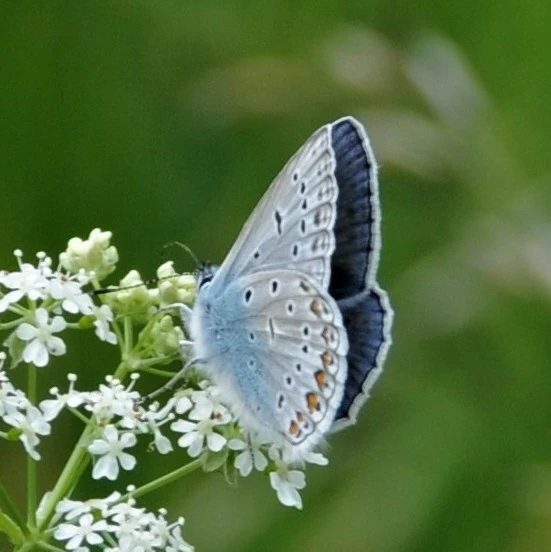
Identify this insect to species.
Polyommatus icarus
